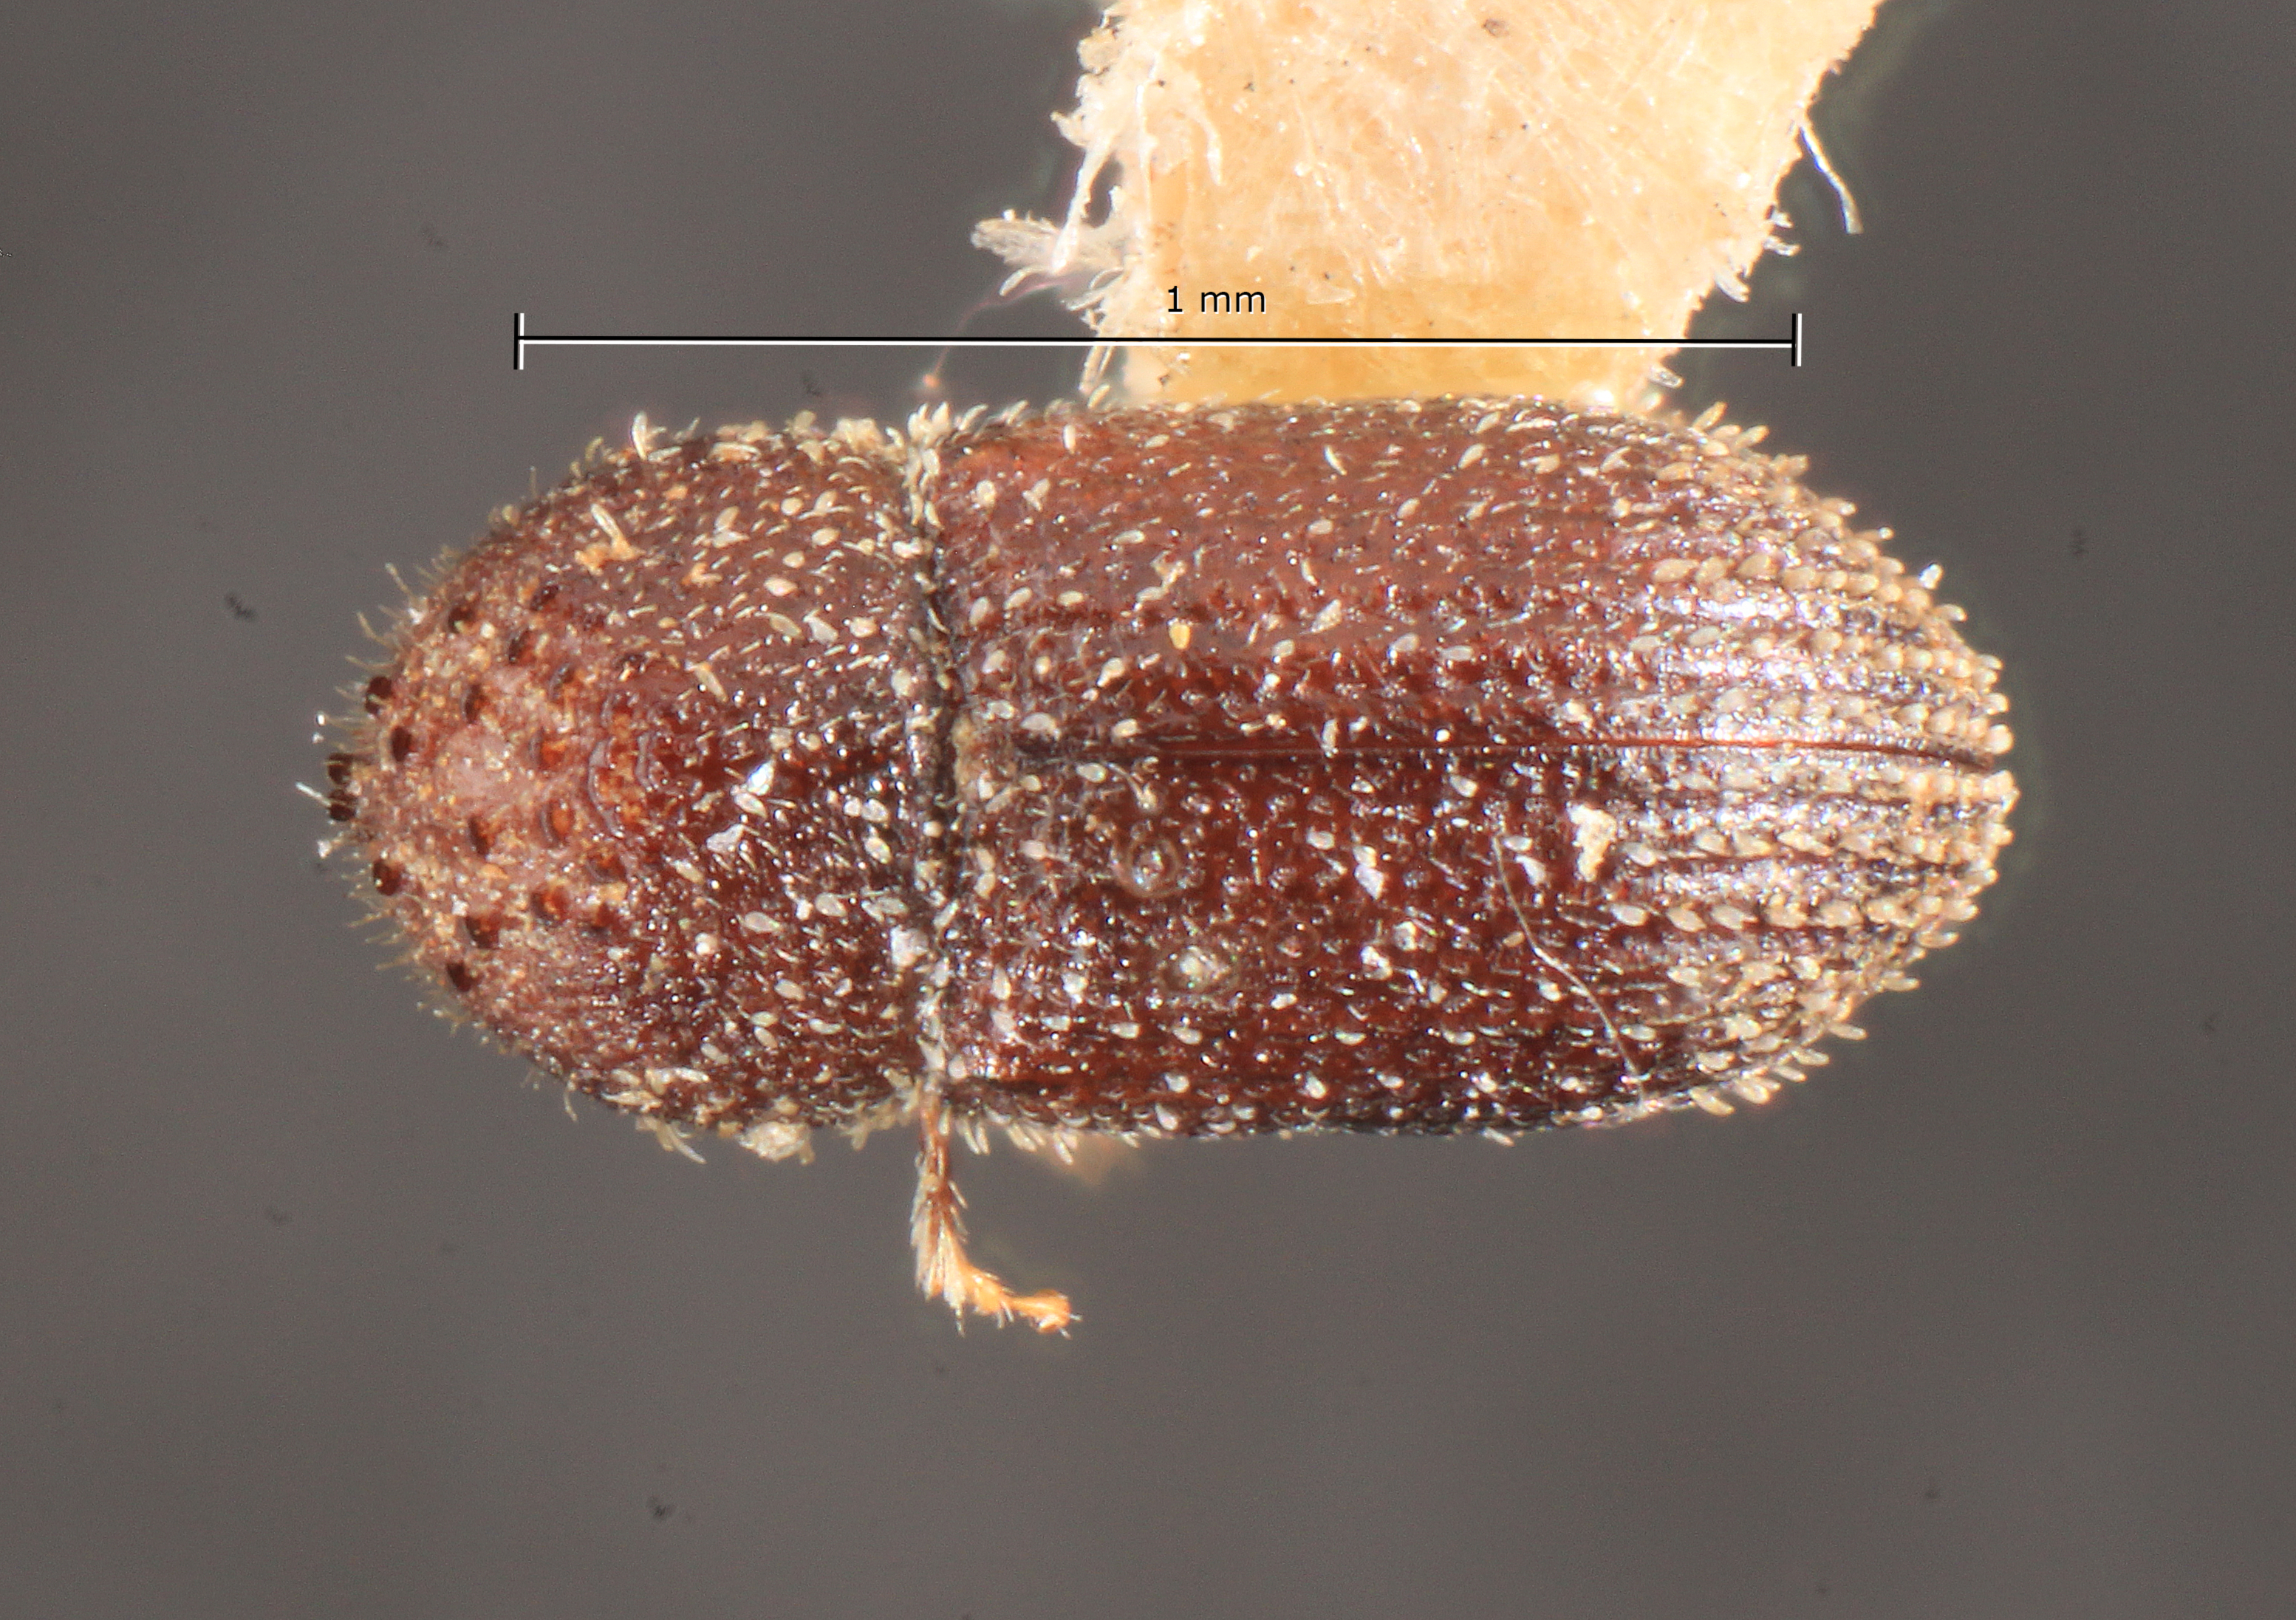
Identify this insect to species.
Stephanoderes mallyi
